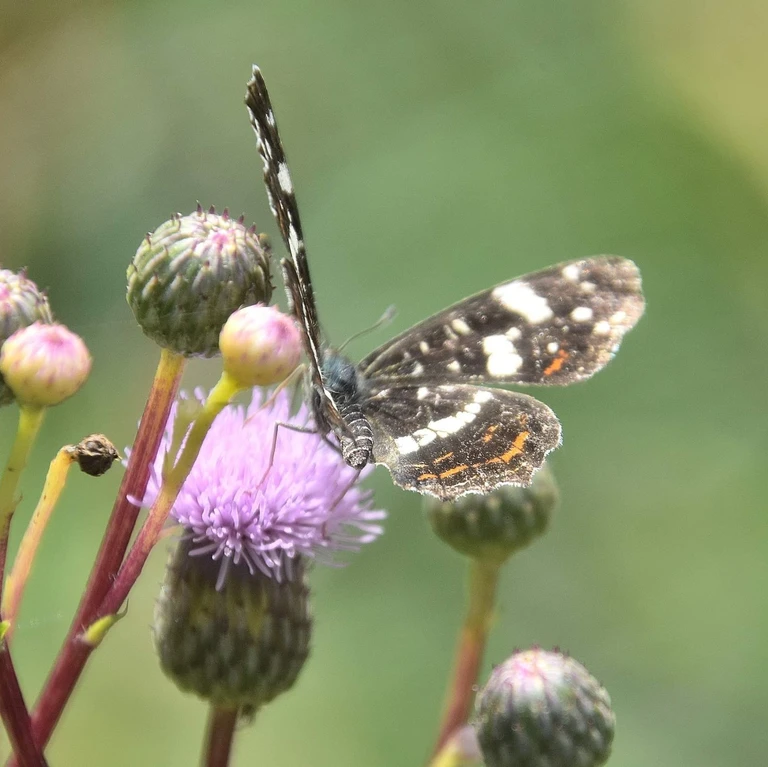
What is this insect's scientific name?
Araschnia levana
